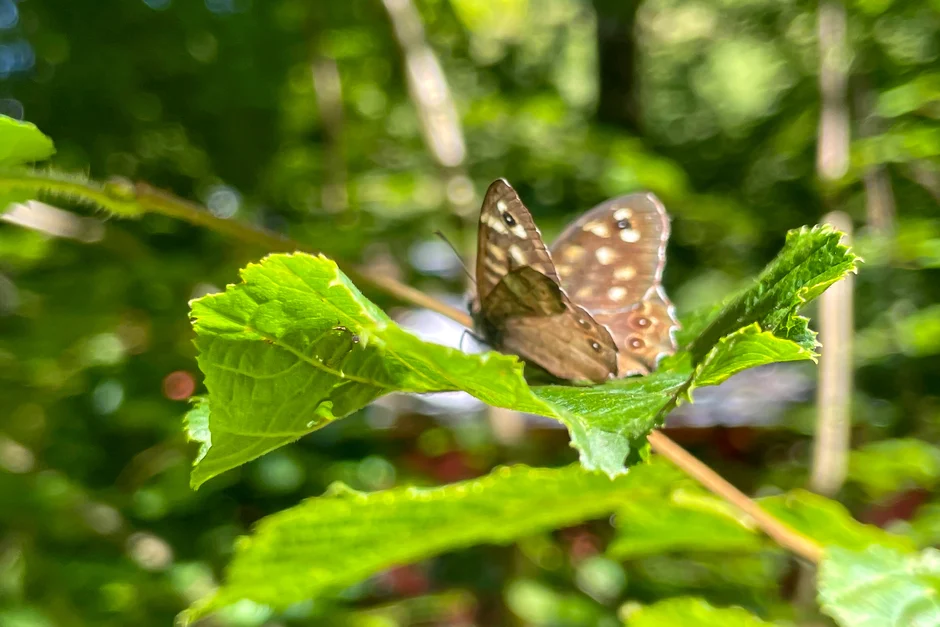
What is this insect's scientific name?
Pararge aegeria
